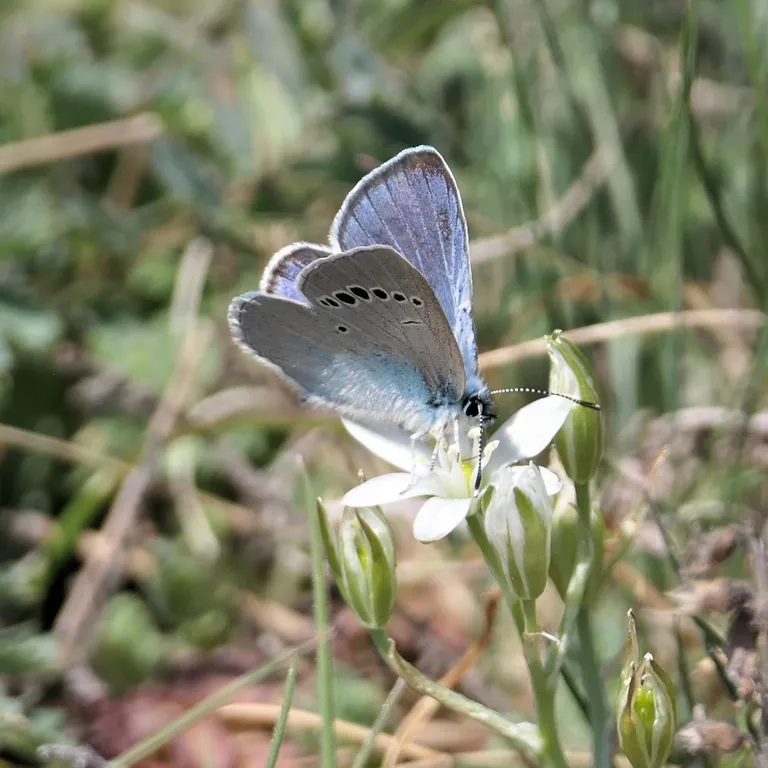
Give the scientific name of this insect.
Glaucopsyche alexis
